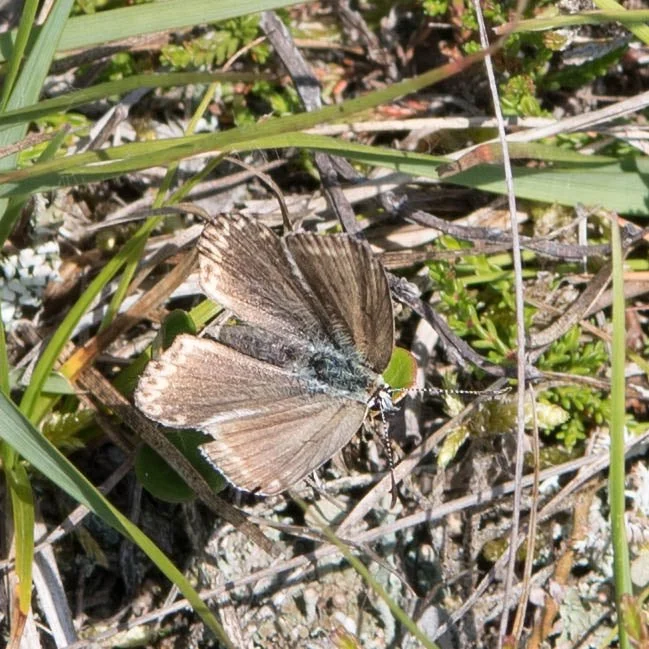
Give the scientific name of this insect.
Lysandra coridon
